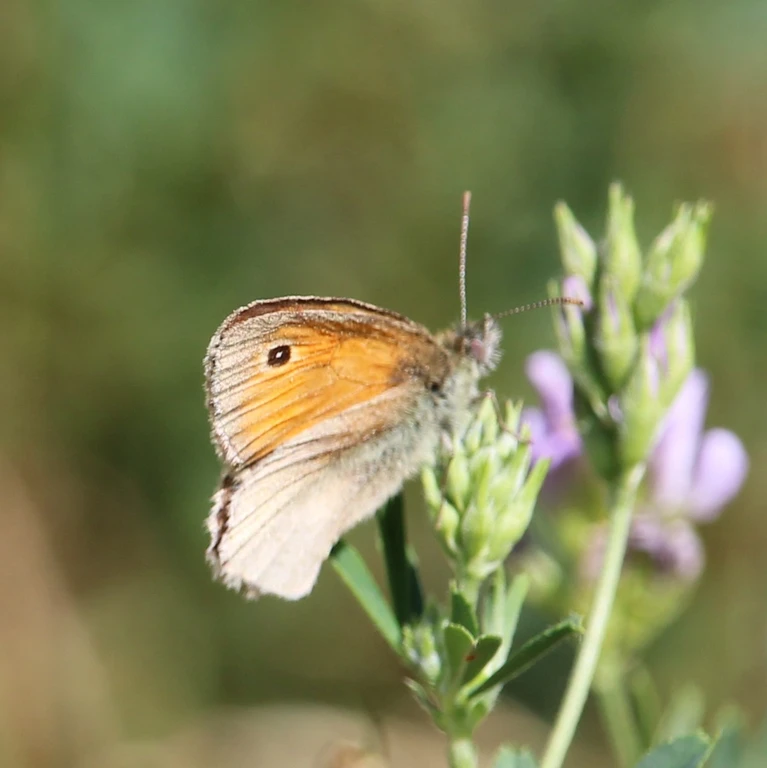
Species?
Coenonympha pamphilus
